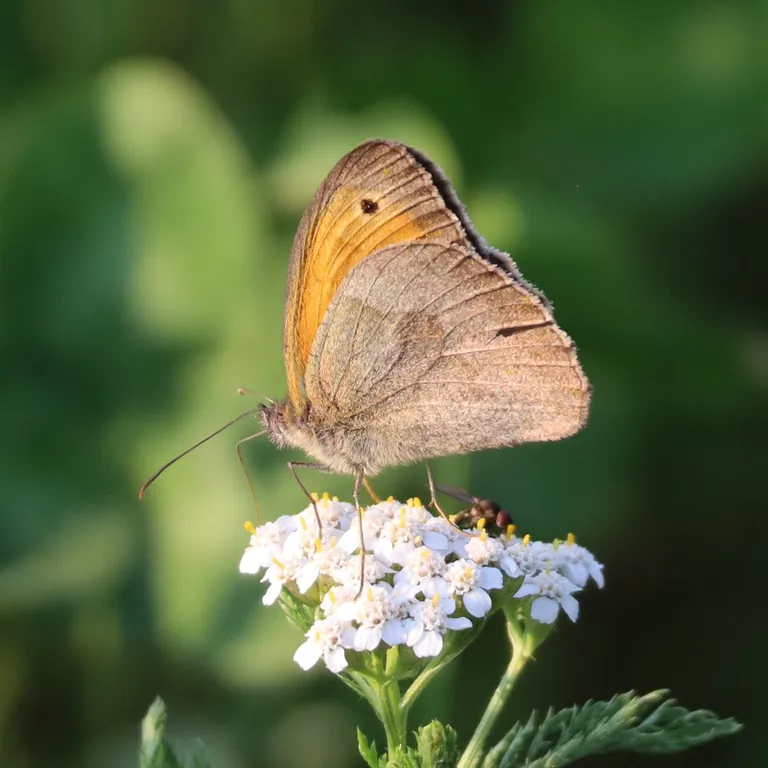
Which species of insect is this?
Maniola jurtina
